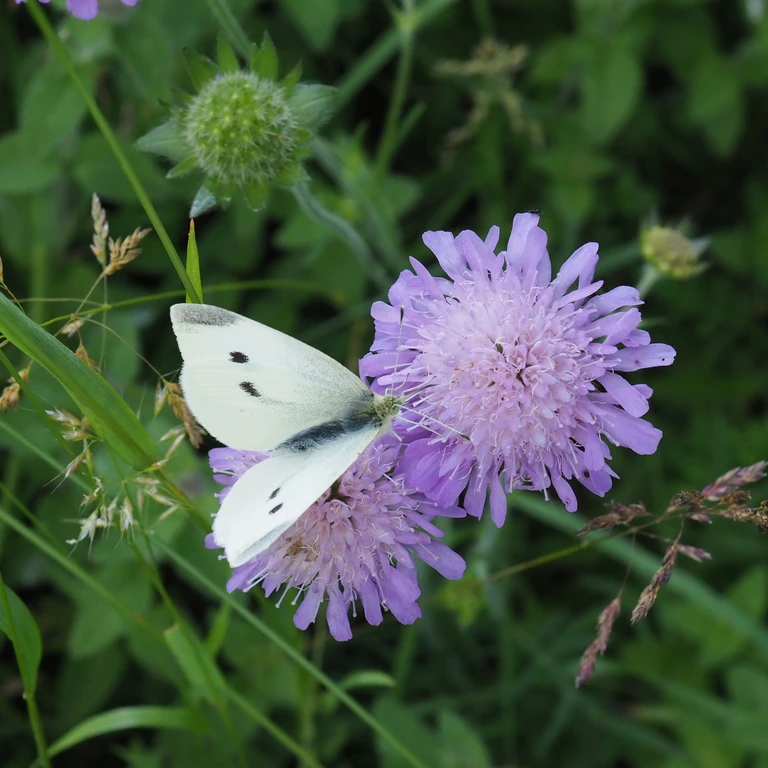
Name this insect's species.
Pieris rapae
